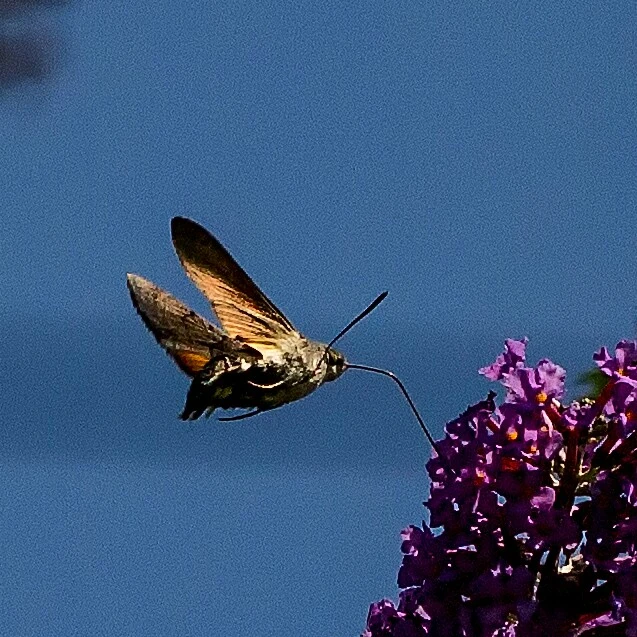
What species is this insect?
Macroglossum stellatarum
